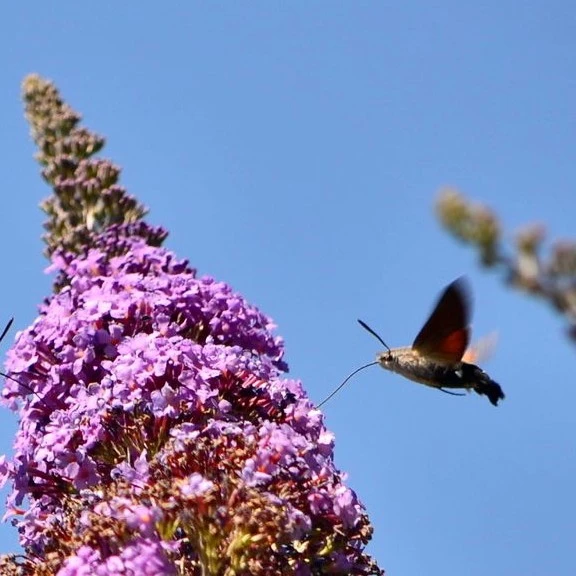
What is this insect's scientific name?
Macroglossum stellatarum
